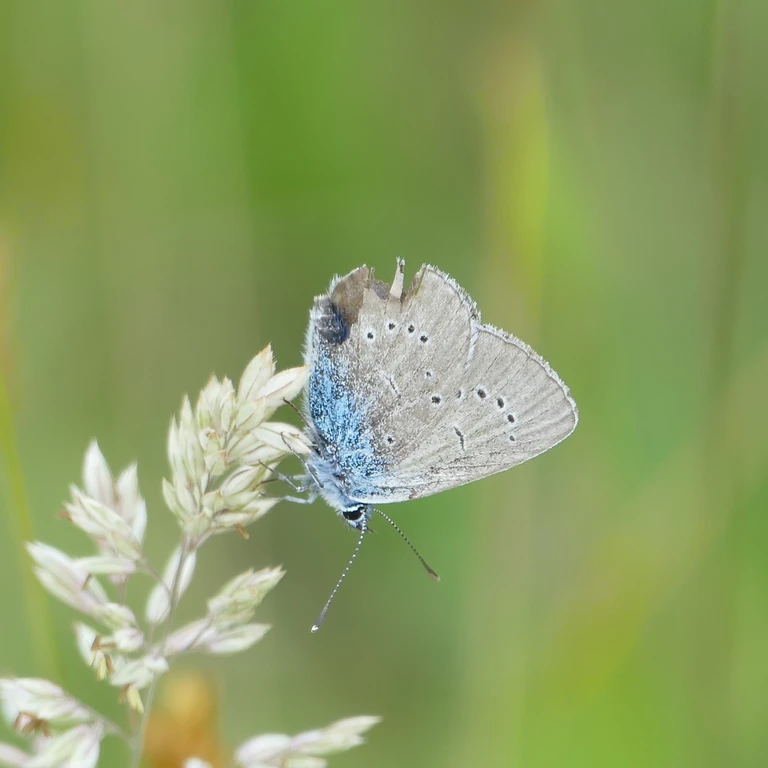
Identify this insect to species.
Cyaniris semiargus
